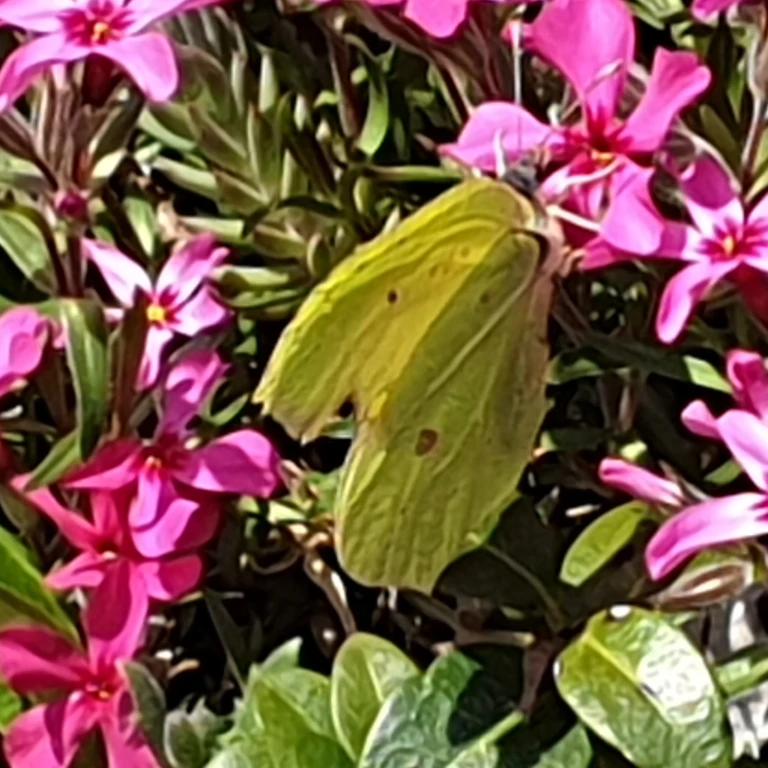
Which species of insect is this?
Gonepteryx rhamni
